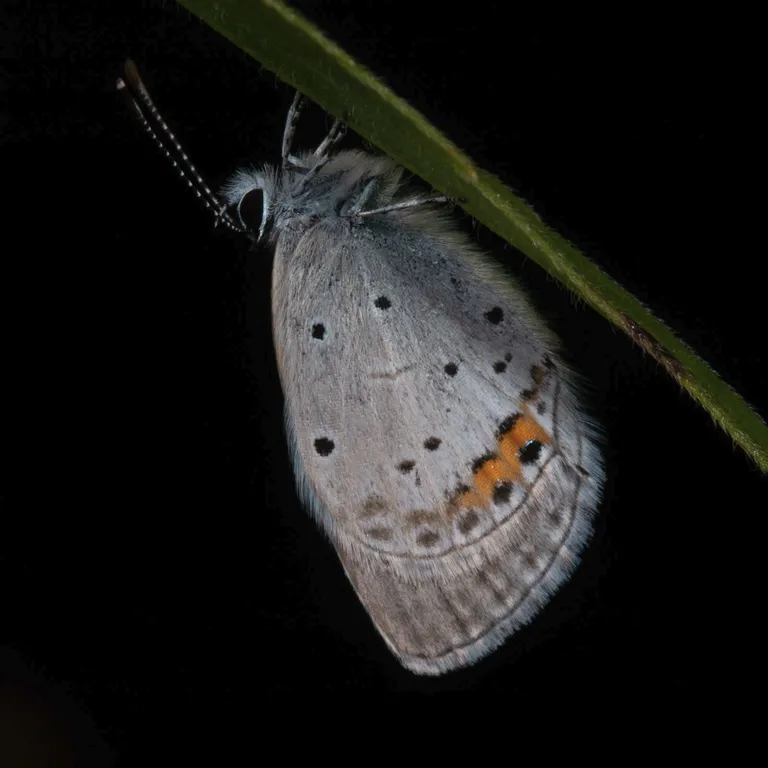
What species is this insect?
Cupido argiades (also Elkalyce argiades)
